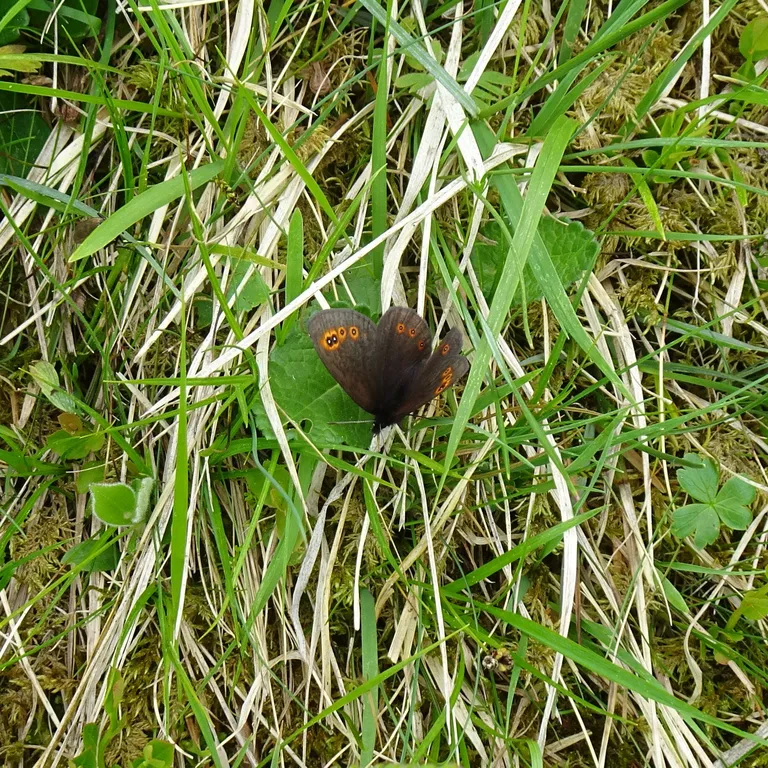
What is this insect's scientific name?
Erebia medusa
